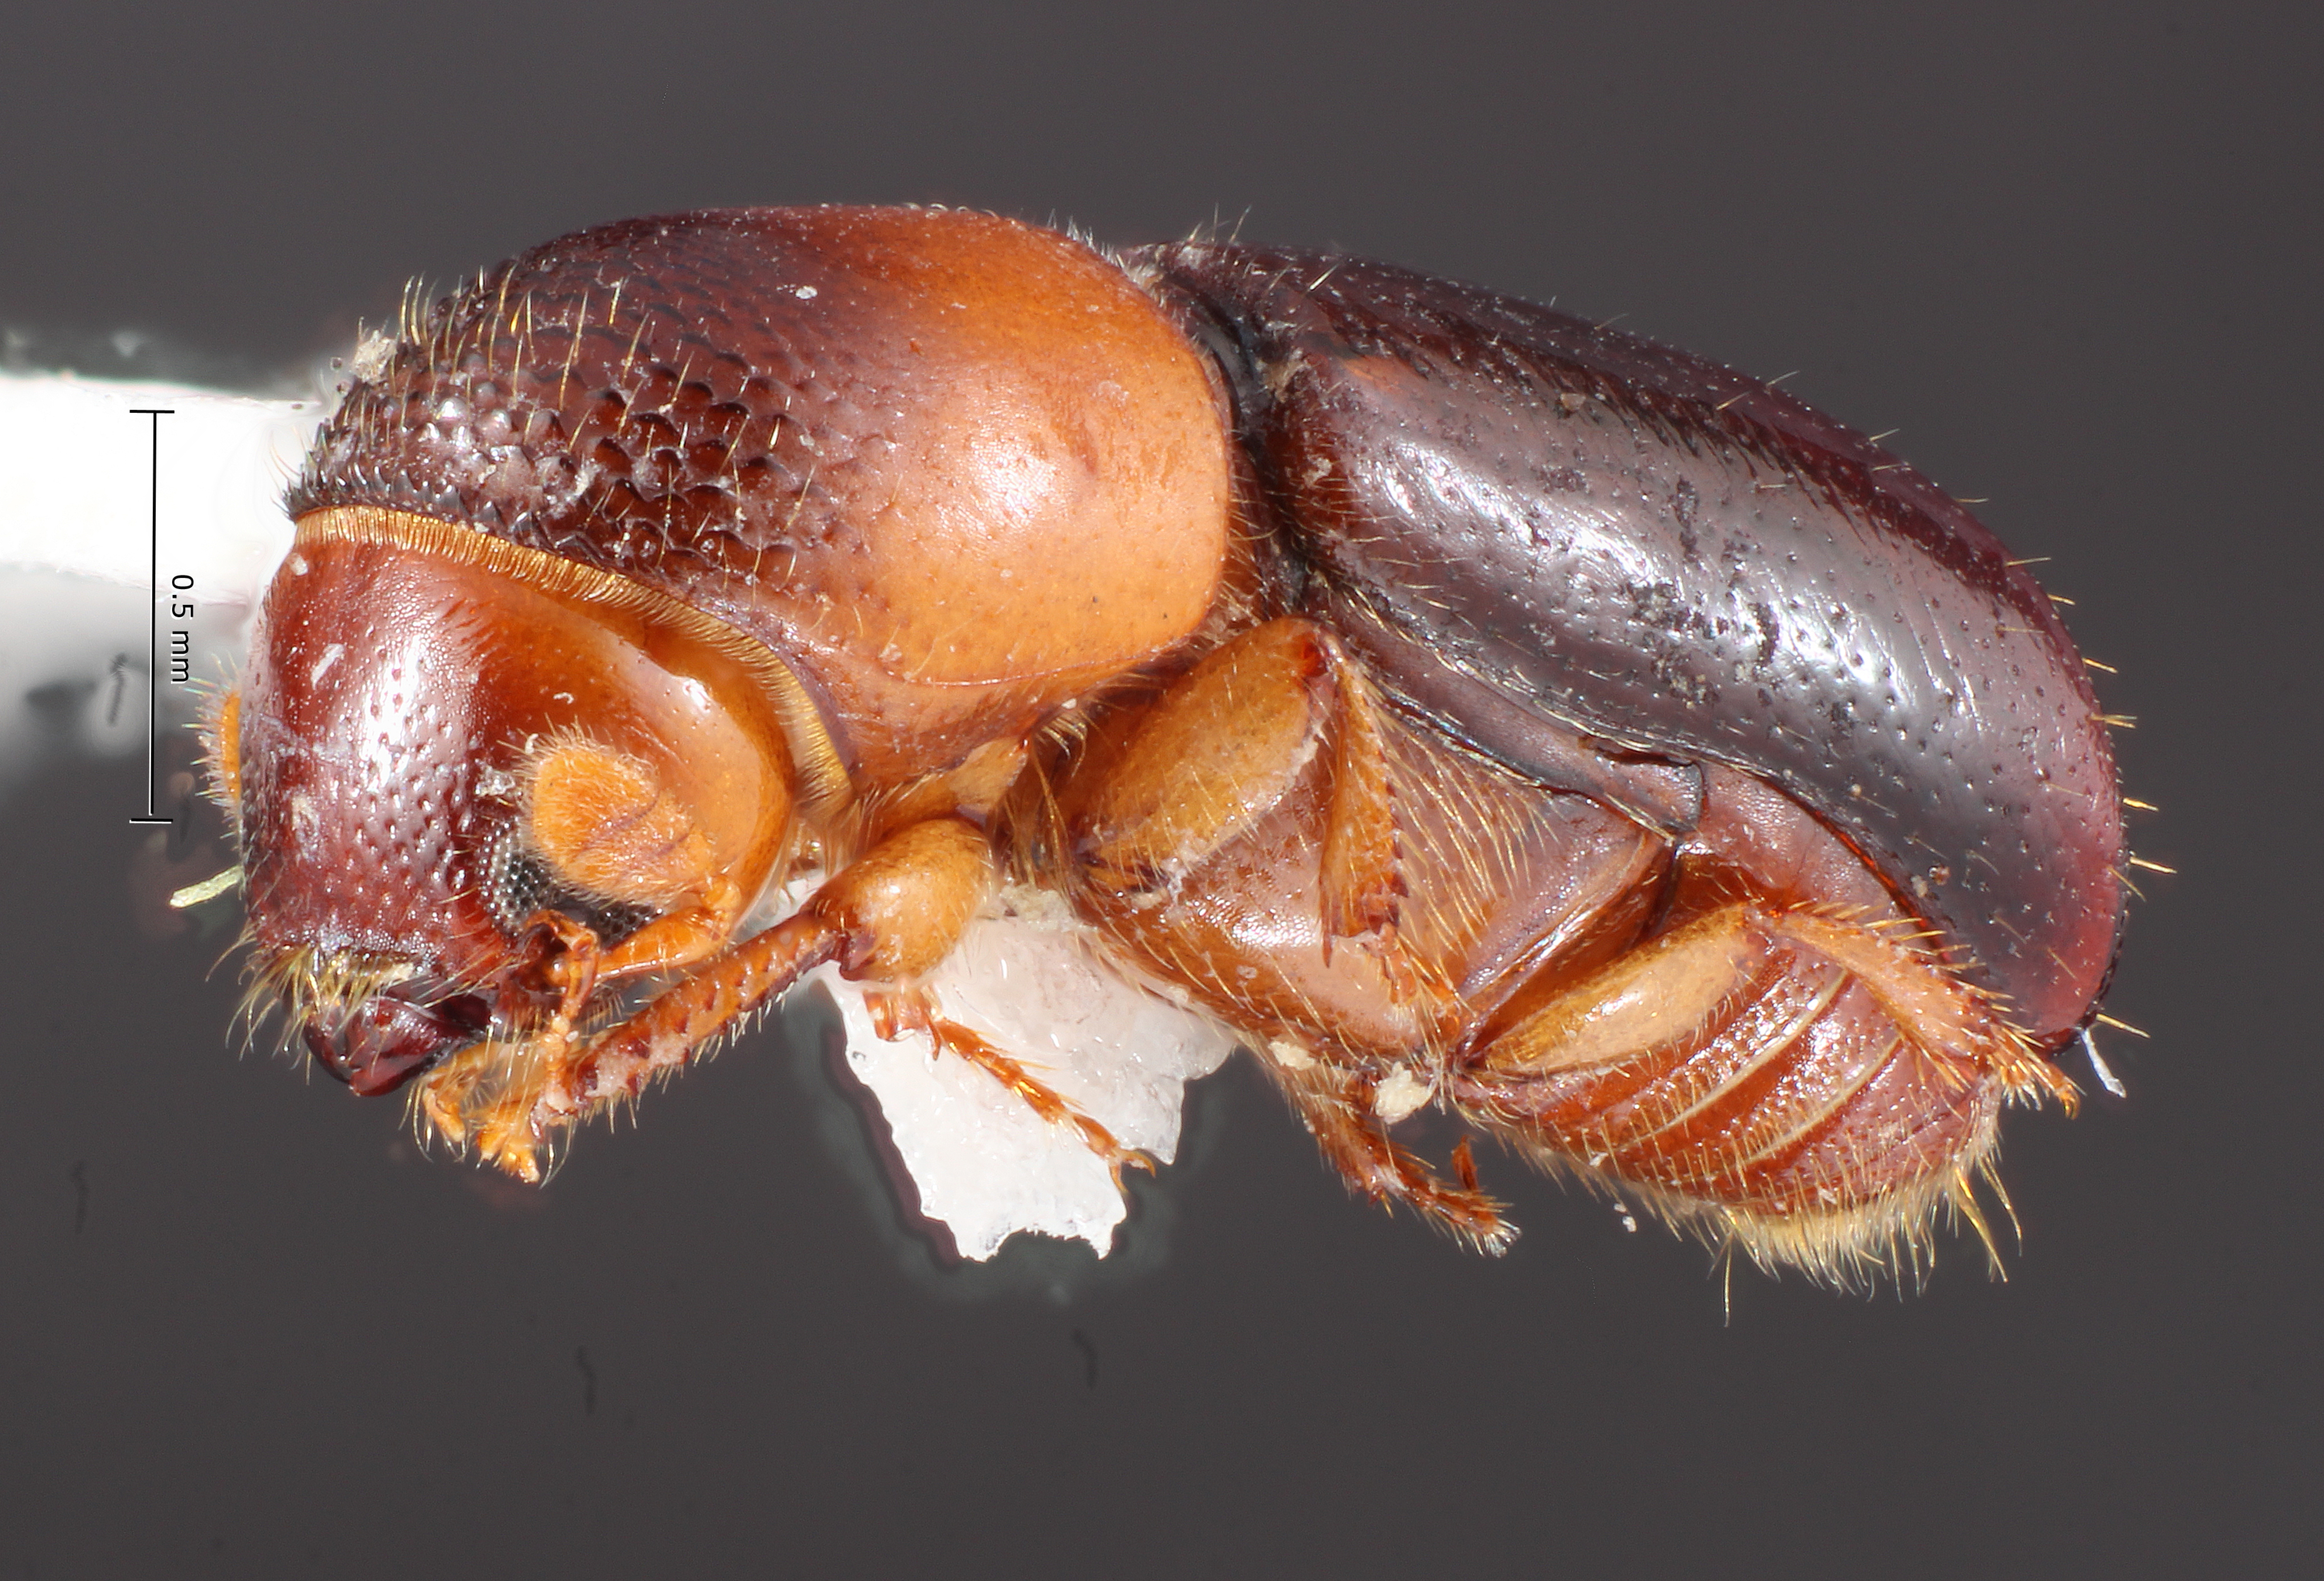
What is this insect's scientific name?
Monarthrum granulosum
